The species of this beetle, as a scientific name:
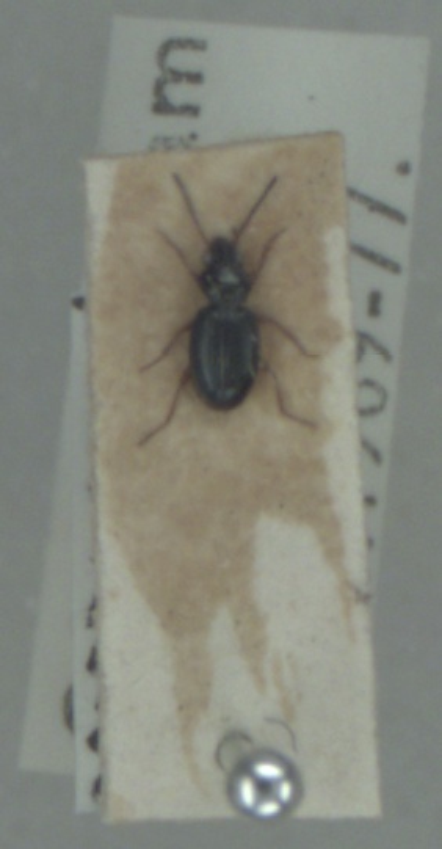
Bembidion gilvipes
